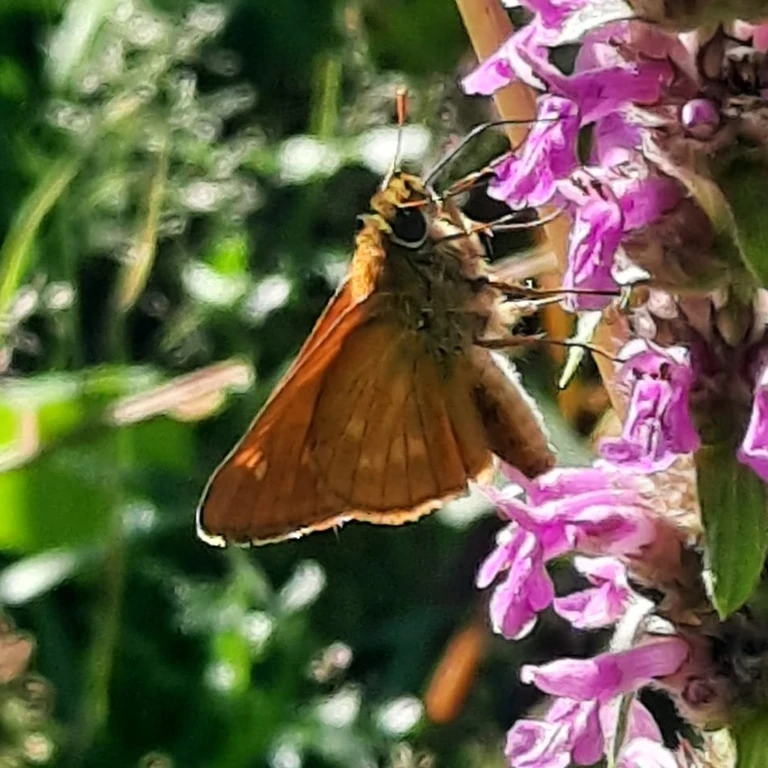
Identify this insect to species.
Ochlodes sylvanus (also Ochlodes venata)
